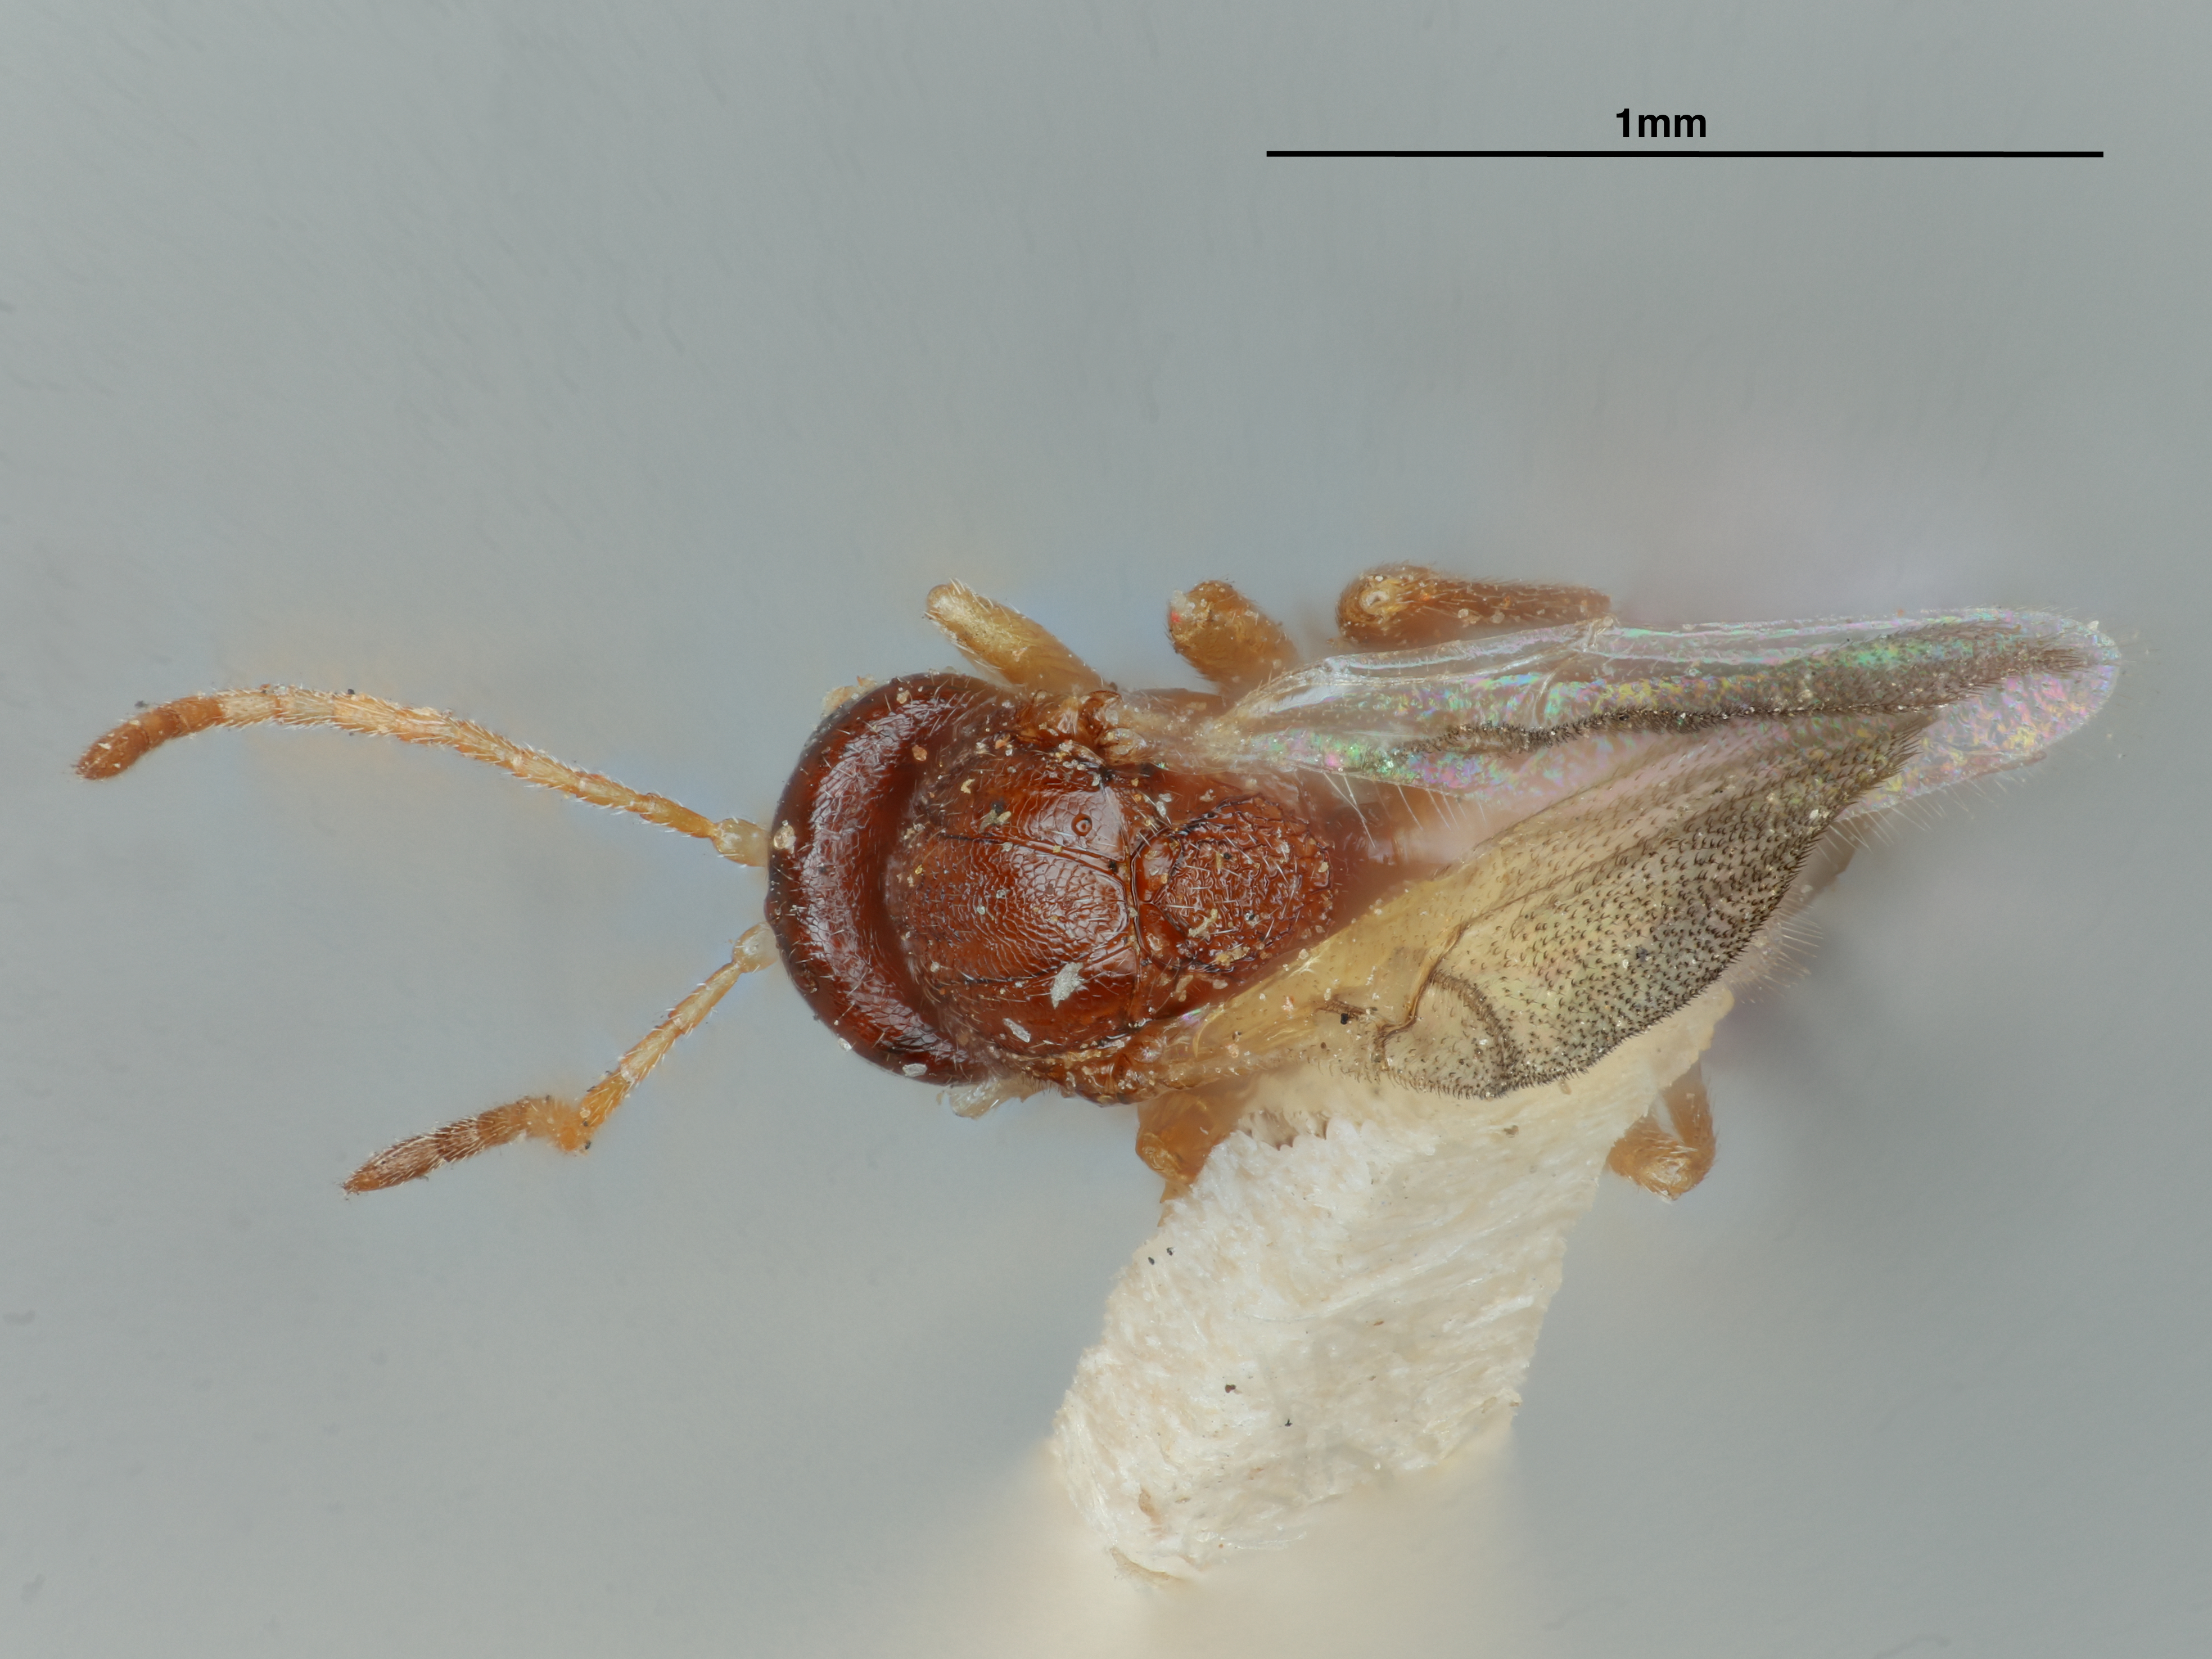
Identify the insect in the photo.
Andricus cellularius
